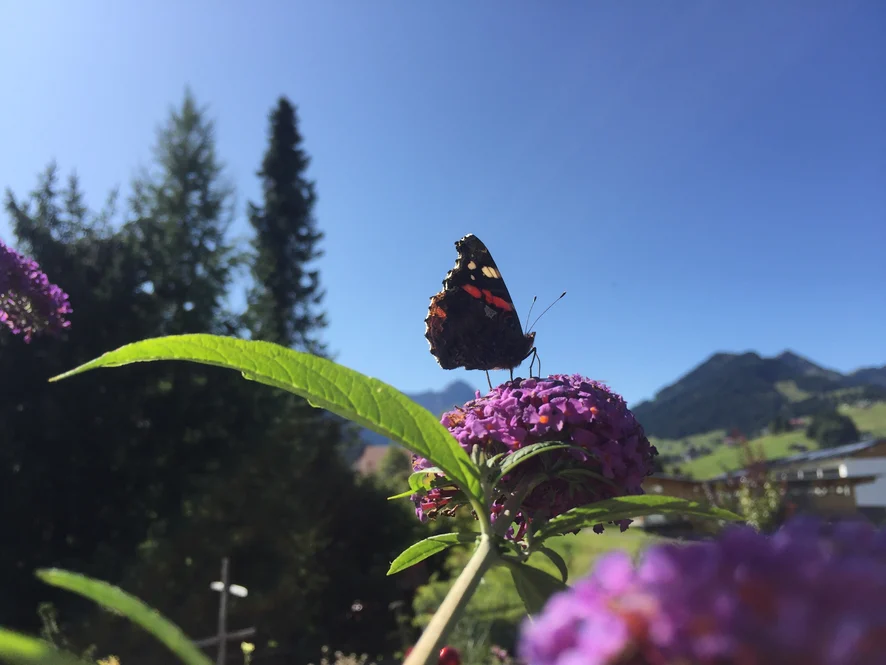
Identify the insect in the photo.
Vanessa atalanta
